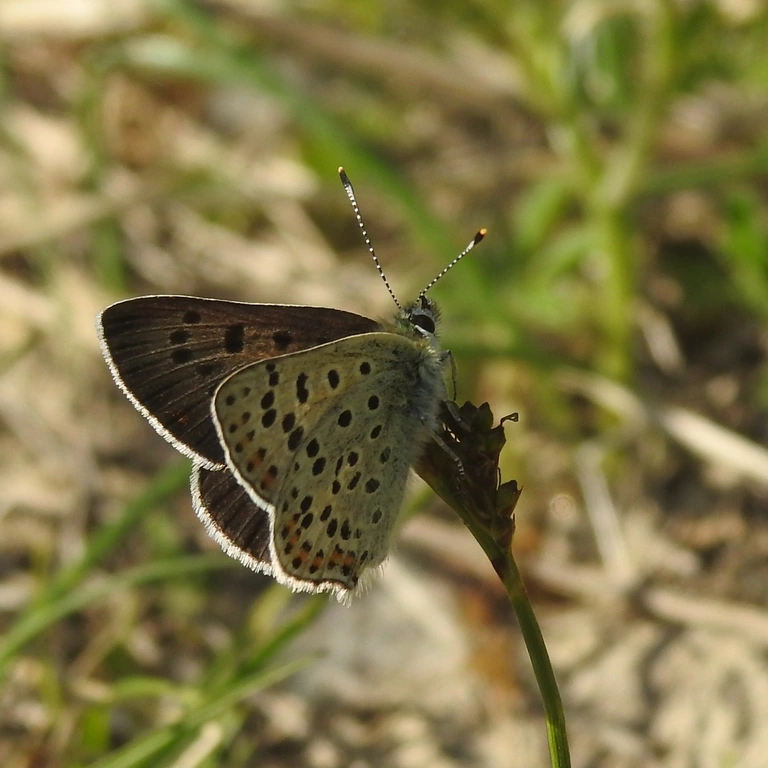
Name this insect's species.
Lycaena tityrus (also Loweia tityrus)
